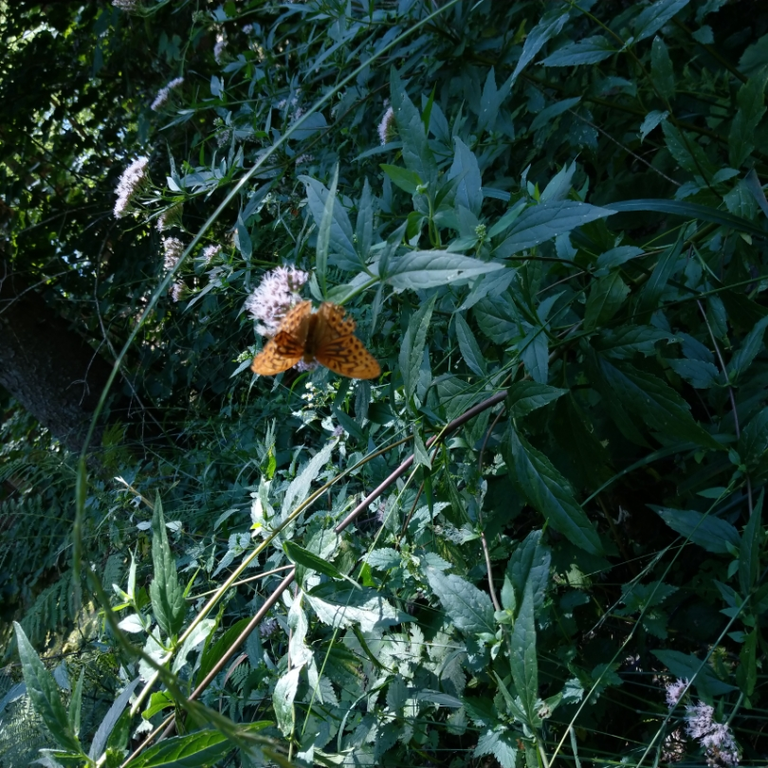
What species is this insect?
Argynnis paphia
